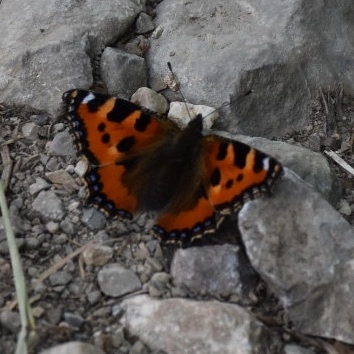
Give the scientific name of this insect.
Aglais urticae
